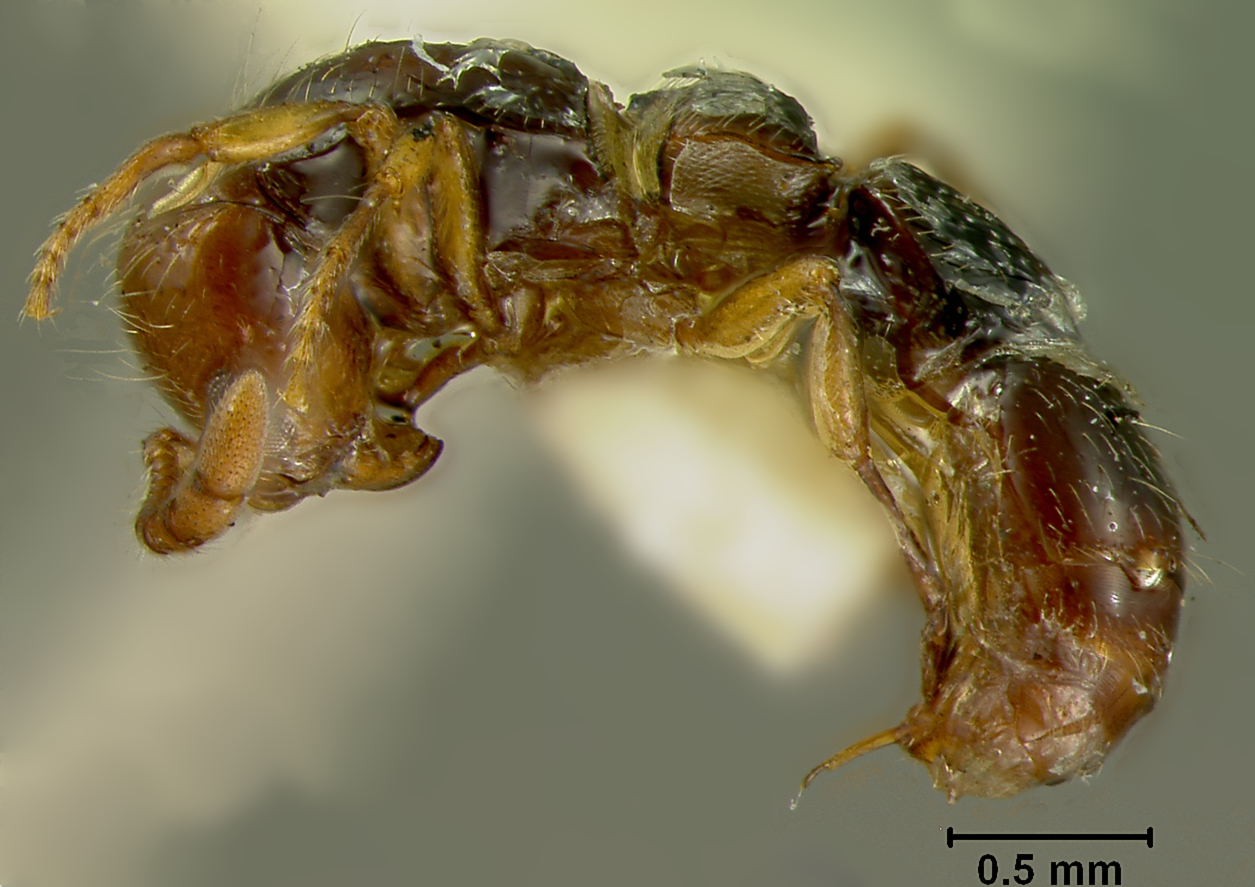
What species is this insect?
Phyracaces gilesi
